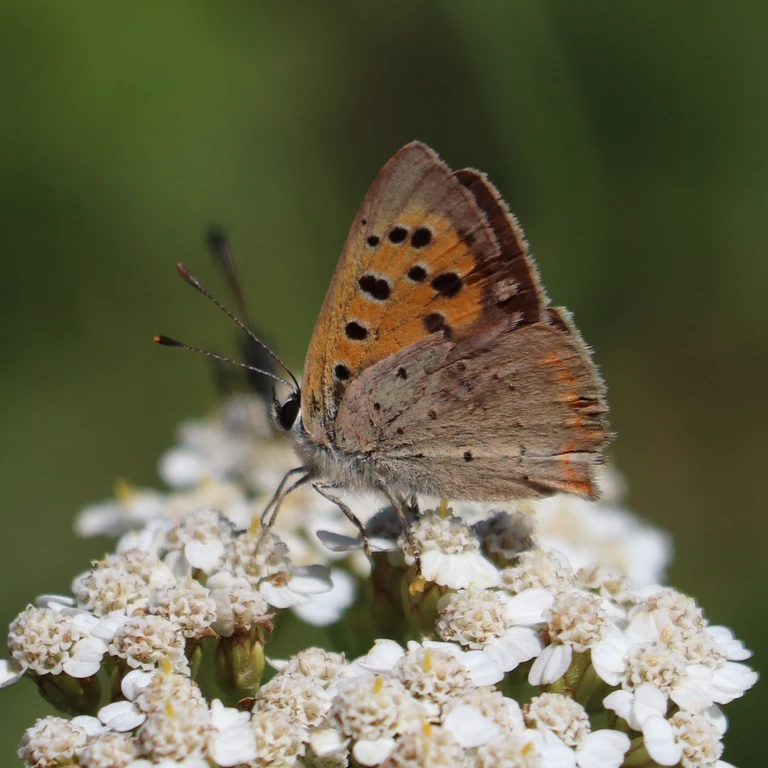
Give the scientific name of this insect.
Lycaena phlaeas
